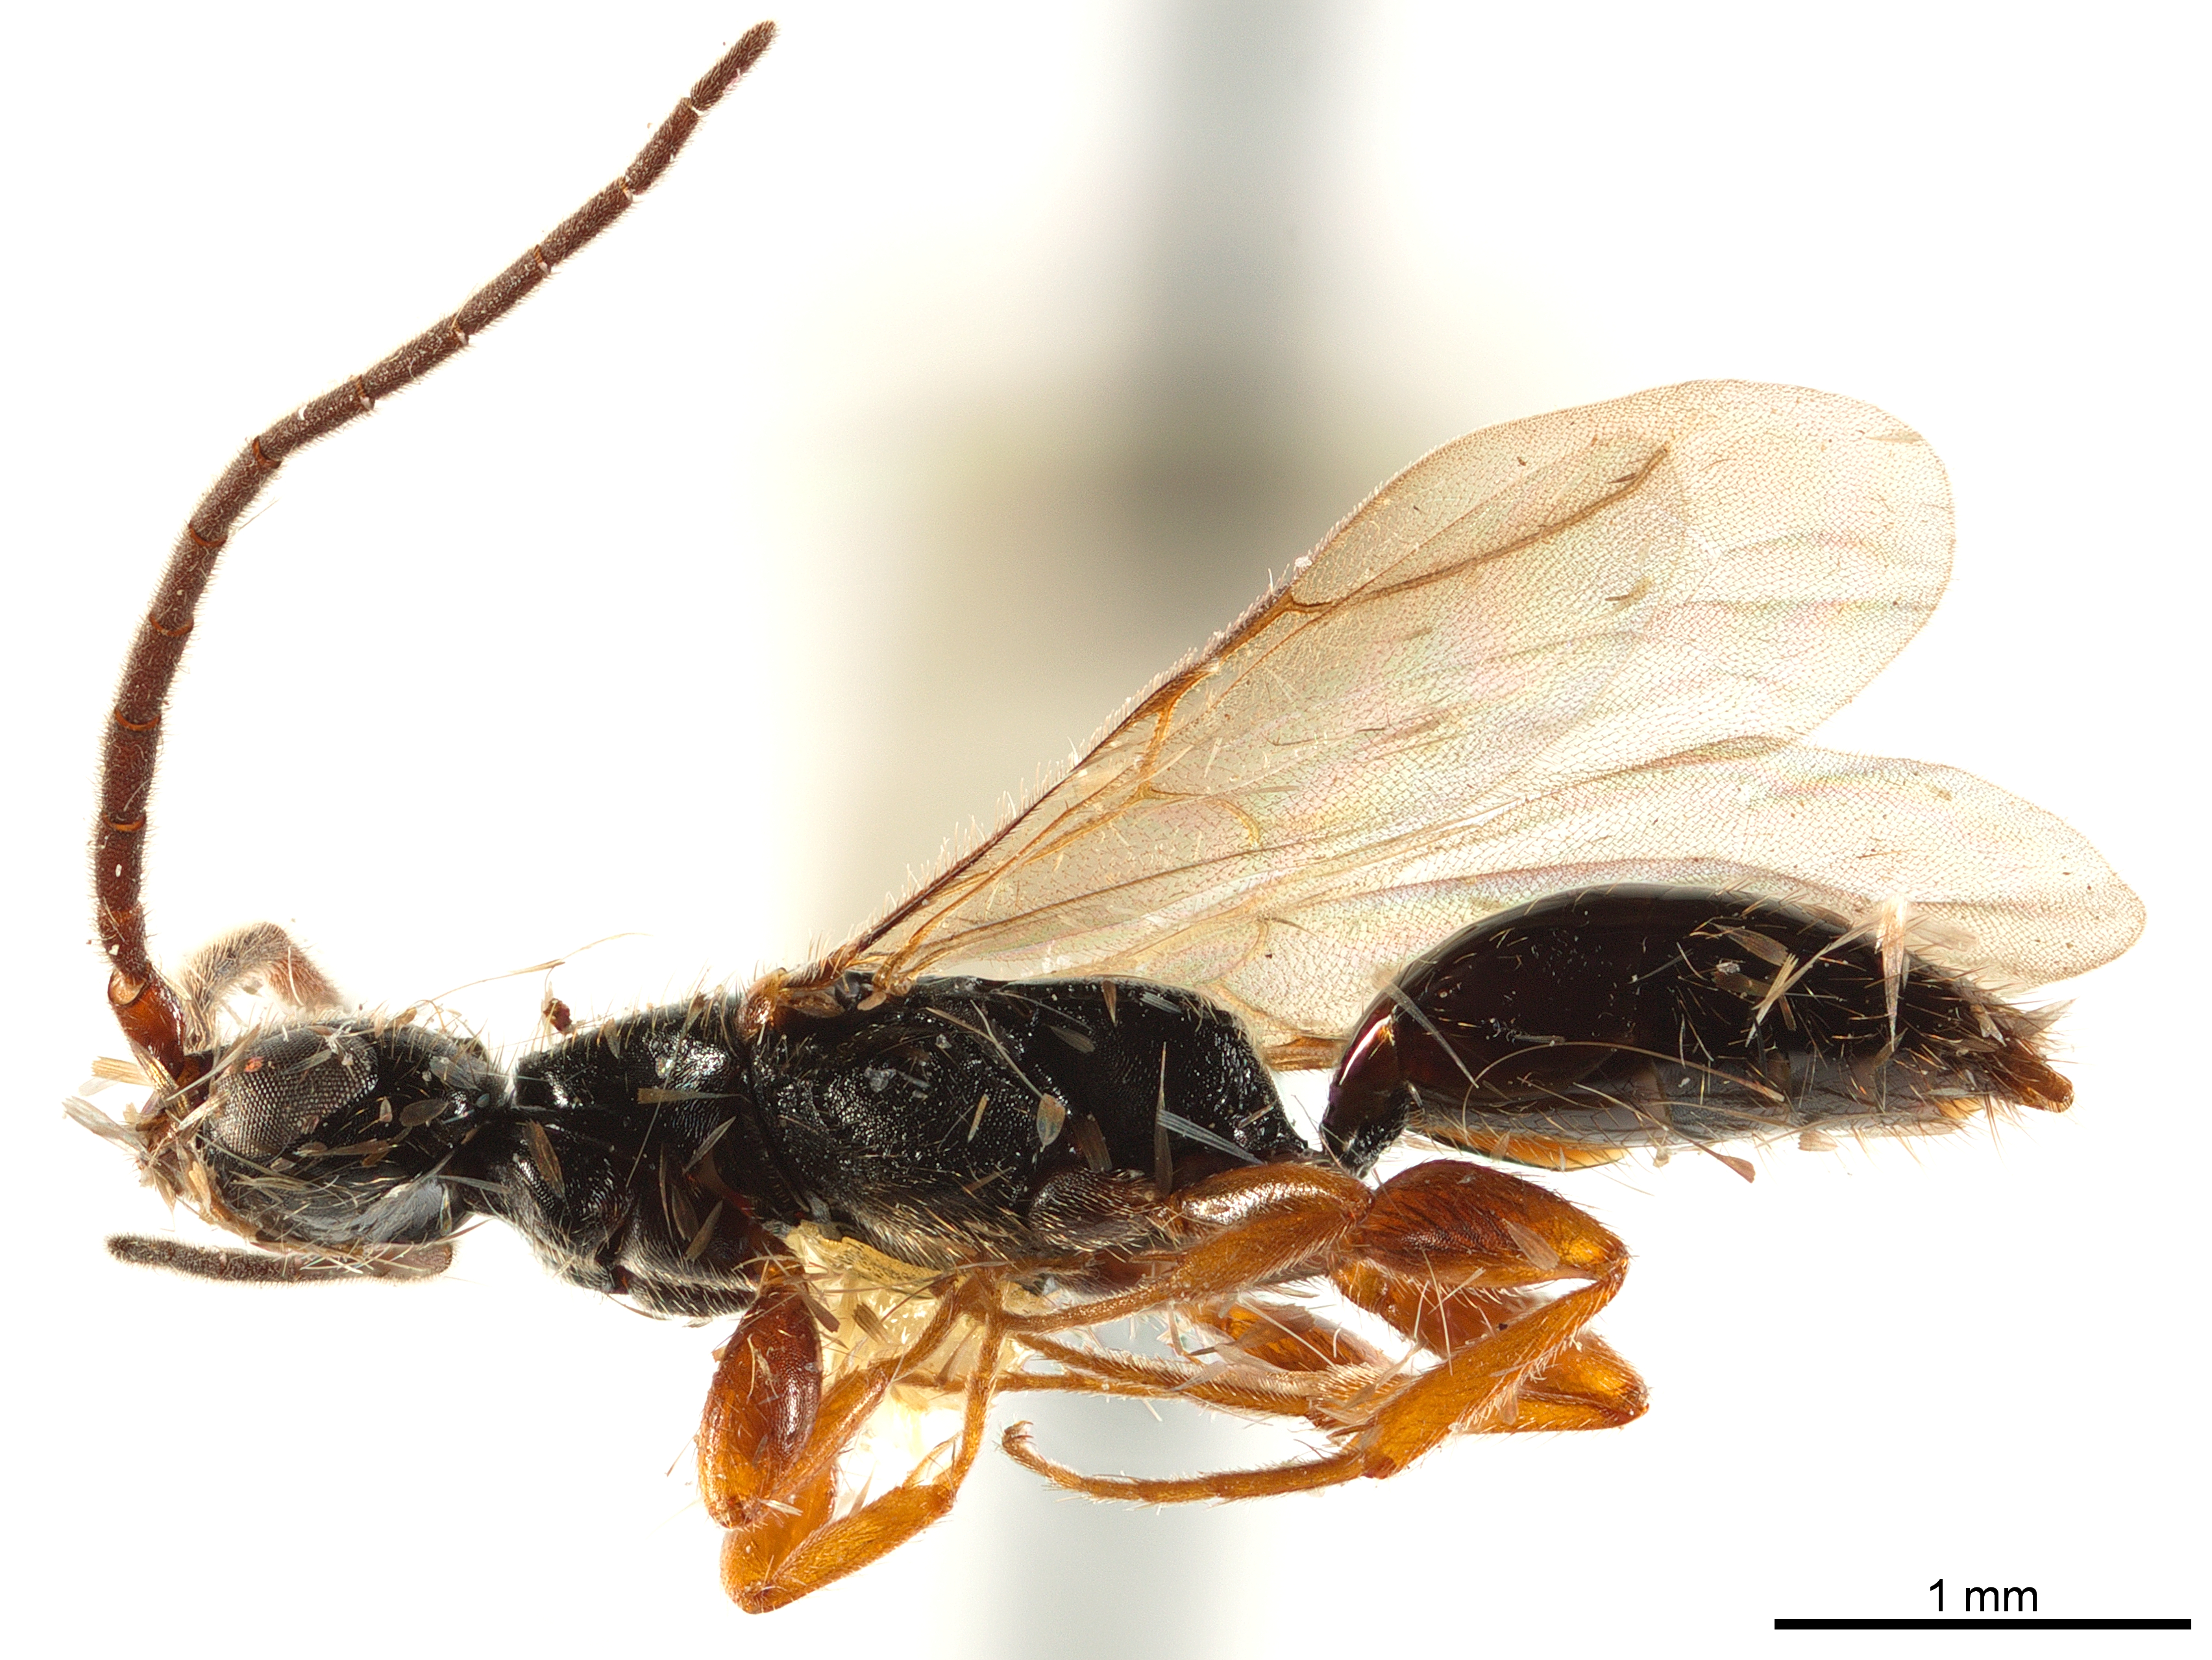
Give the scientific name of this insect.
Holepyris floridanus
